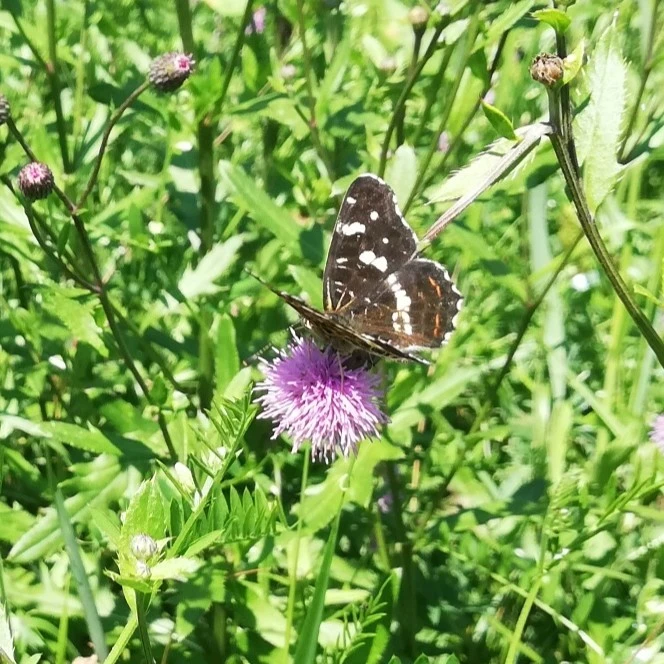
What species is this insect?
Araschnia levana
